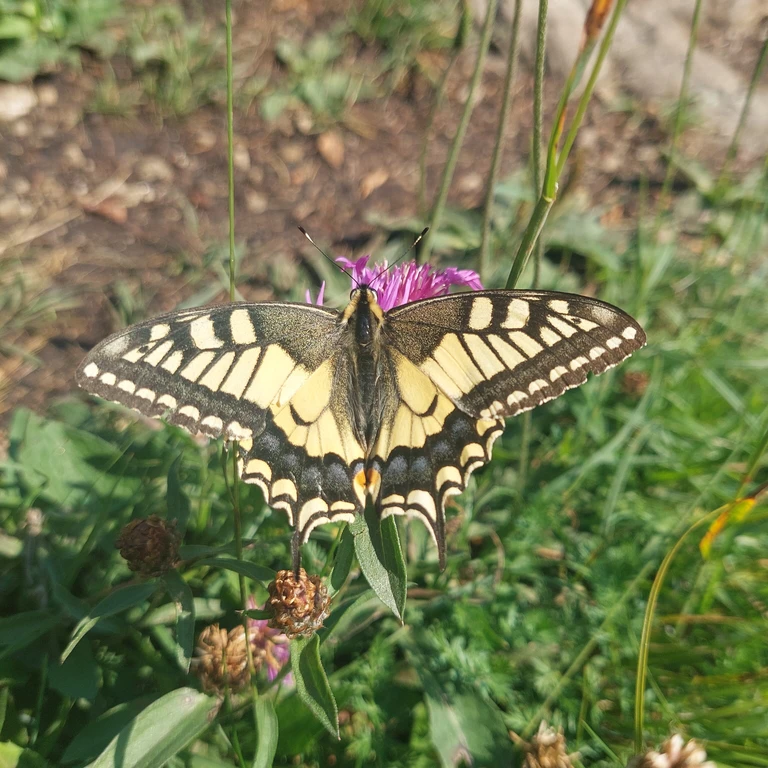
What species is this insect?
Papilio machaon
